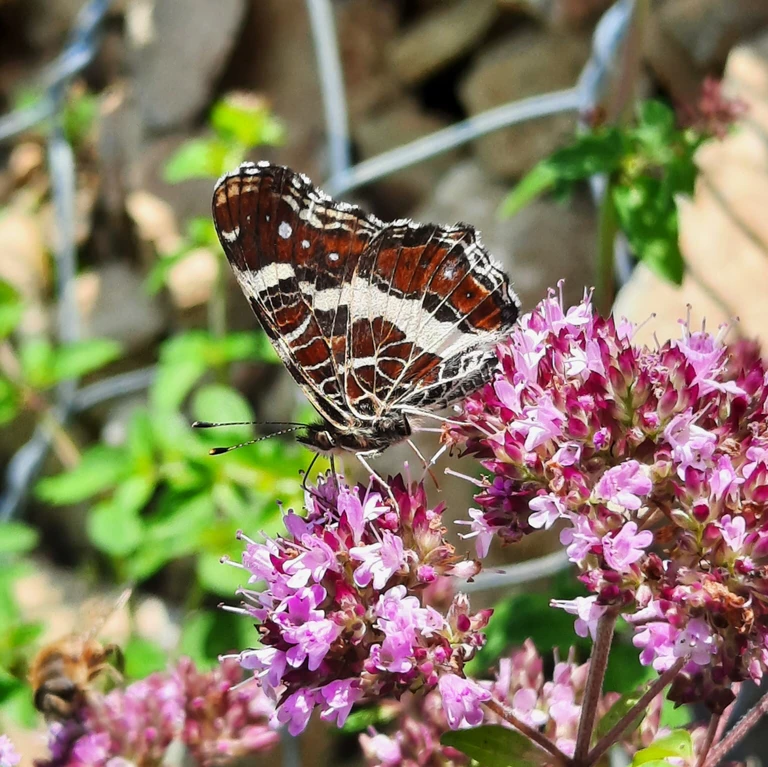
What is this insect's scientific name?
Araschnia levana
